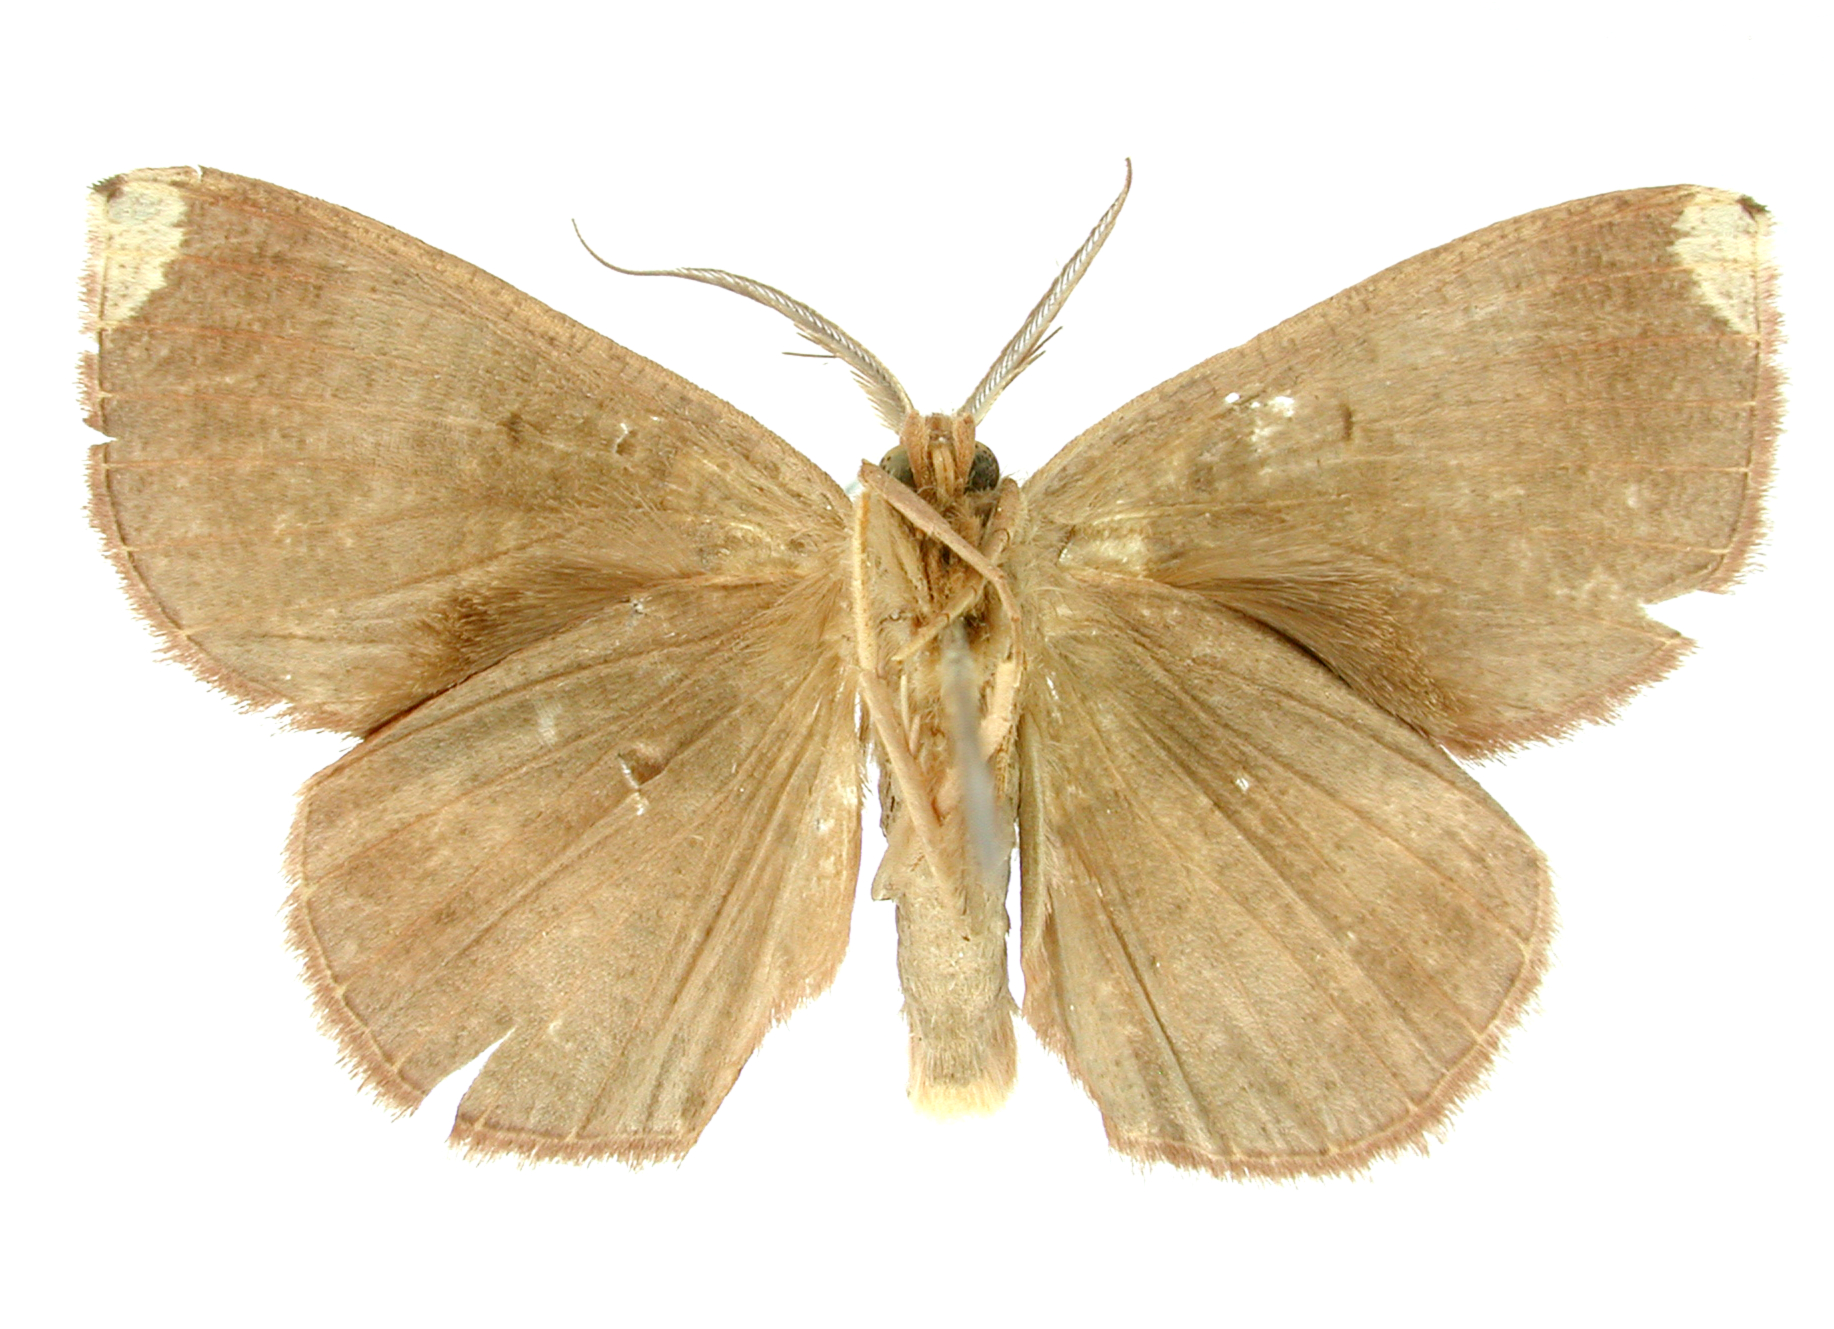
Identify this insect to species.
Thysanopyga commendata
